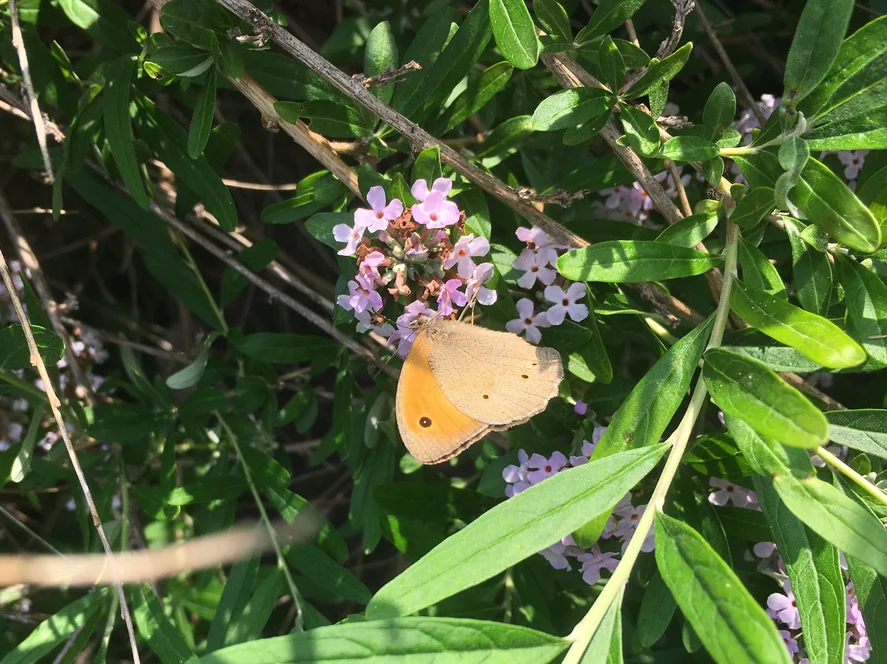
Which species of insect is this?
Maniola jurtina
